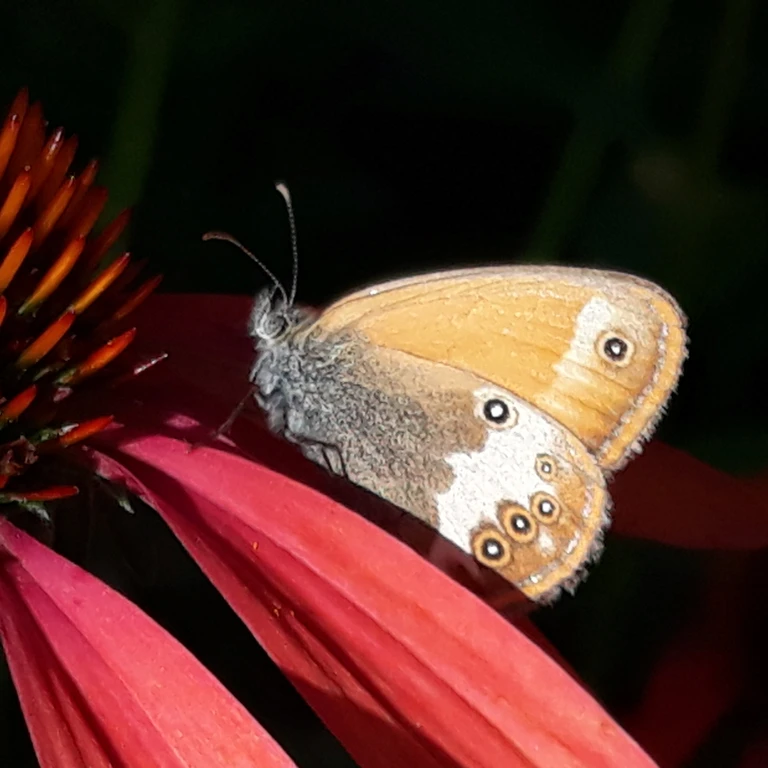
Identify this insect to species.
Coenonympha arcania
